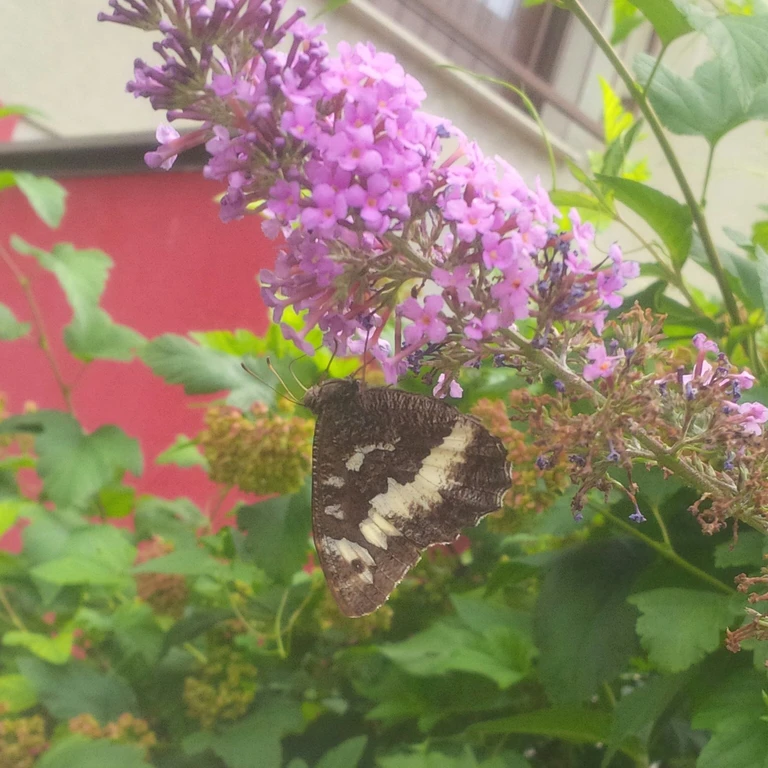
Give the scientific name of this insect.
Brintesia circe
